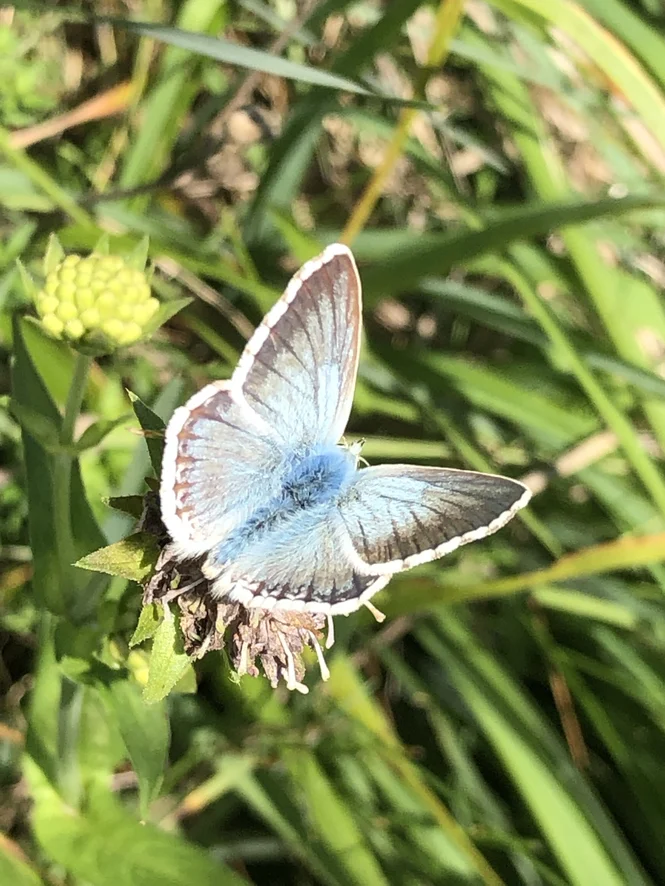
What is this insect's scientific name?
Lysandra coridon
